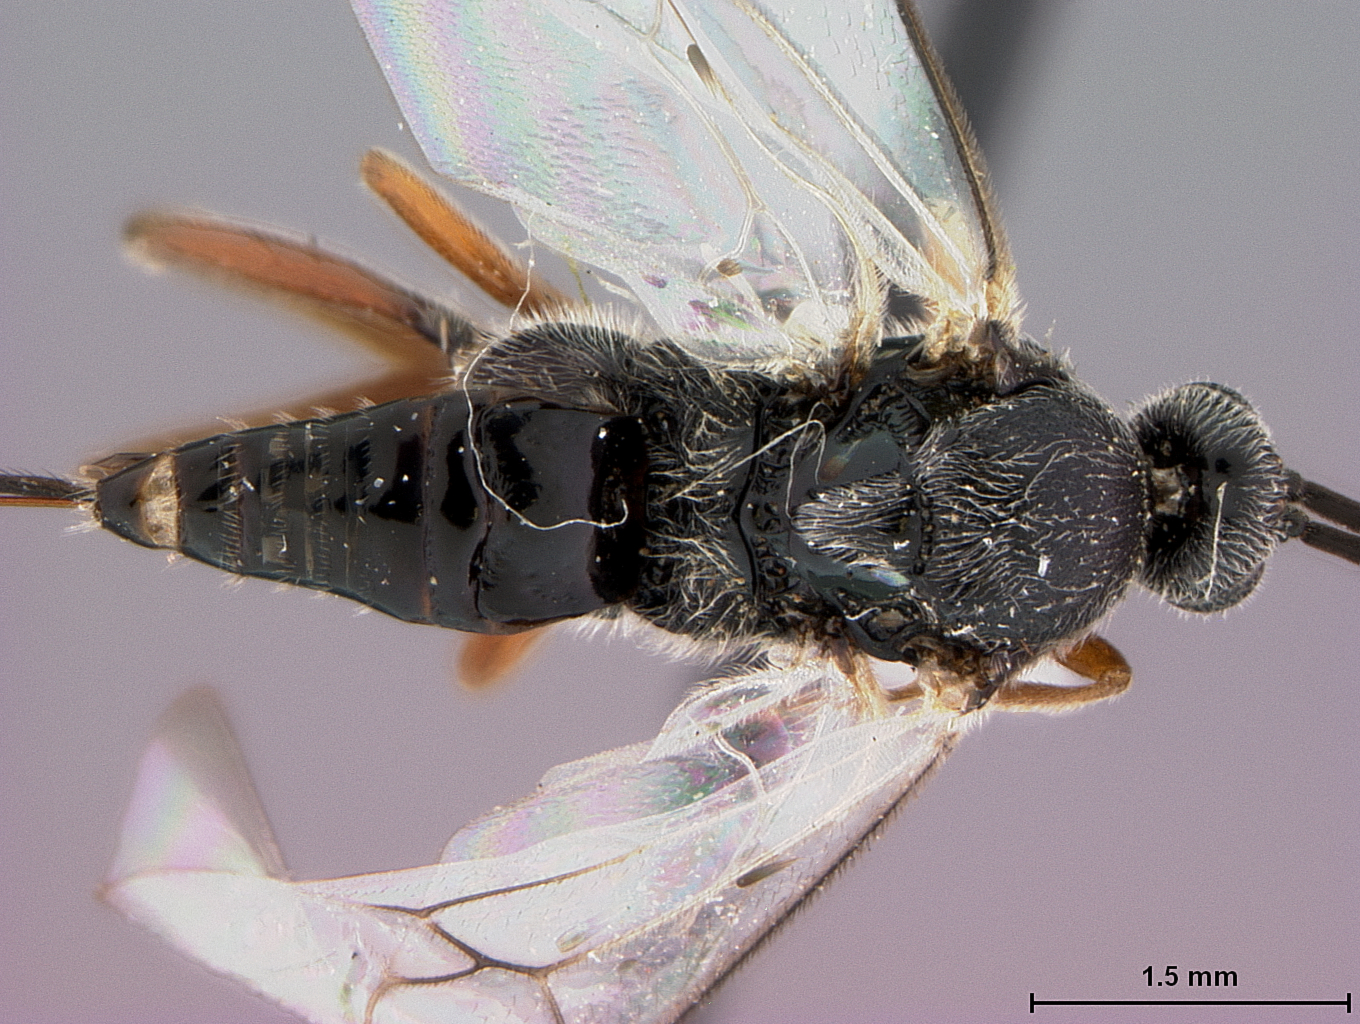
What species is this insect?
Dasylagon aegeriae
